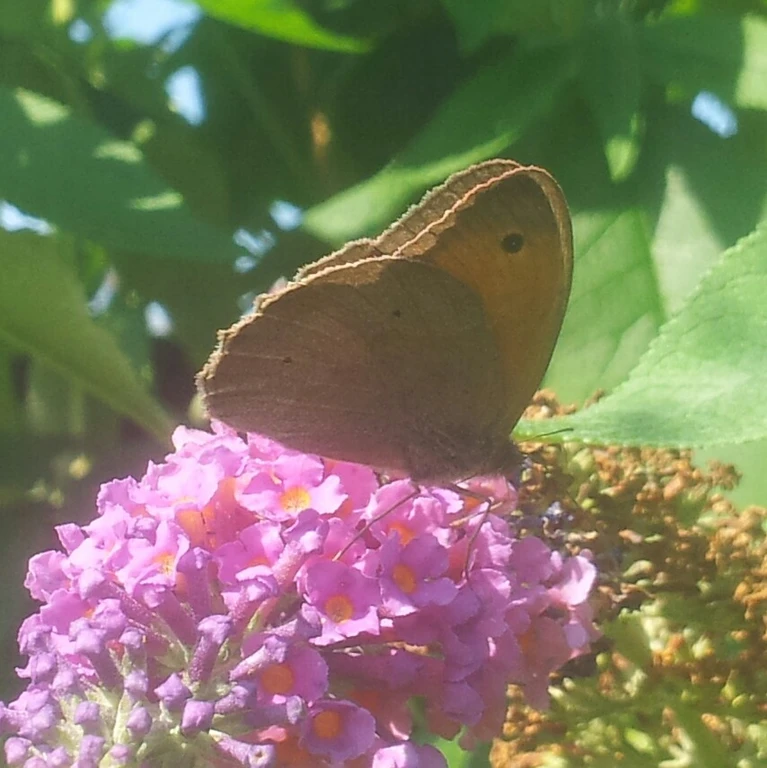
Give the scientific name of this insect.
Maniola jurtina
